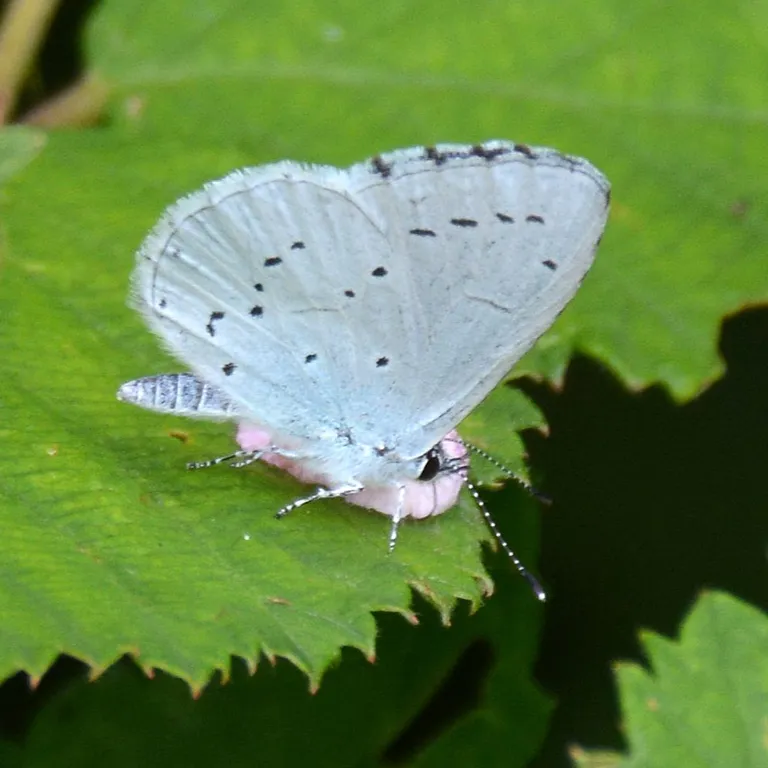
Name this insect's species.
Celastrina argiolus
